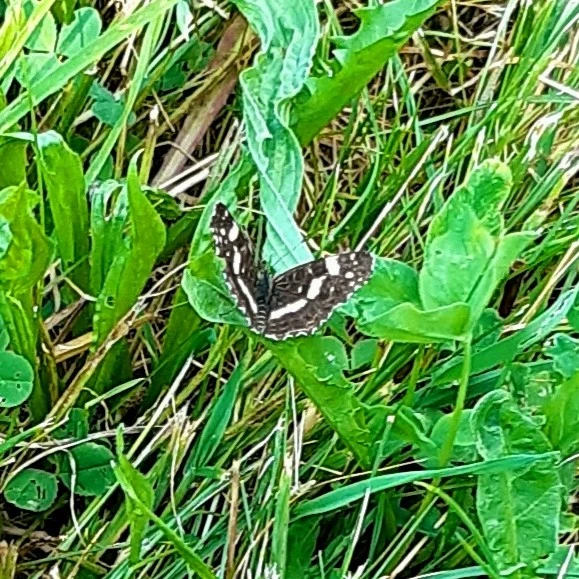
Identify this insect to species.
Araschnia levana
